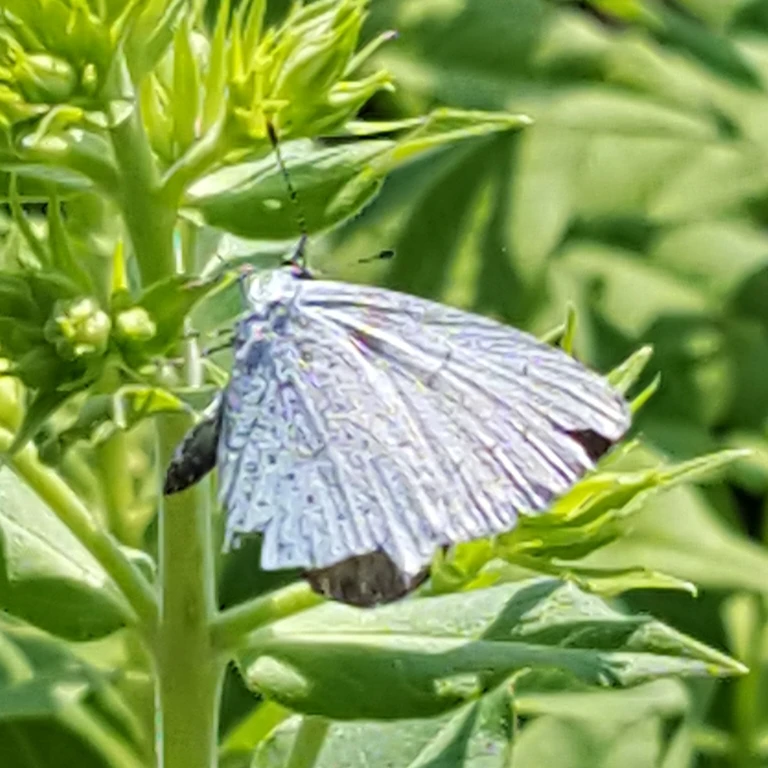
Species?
Celastrina argiolus
